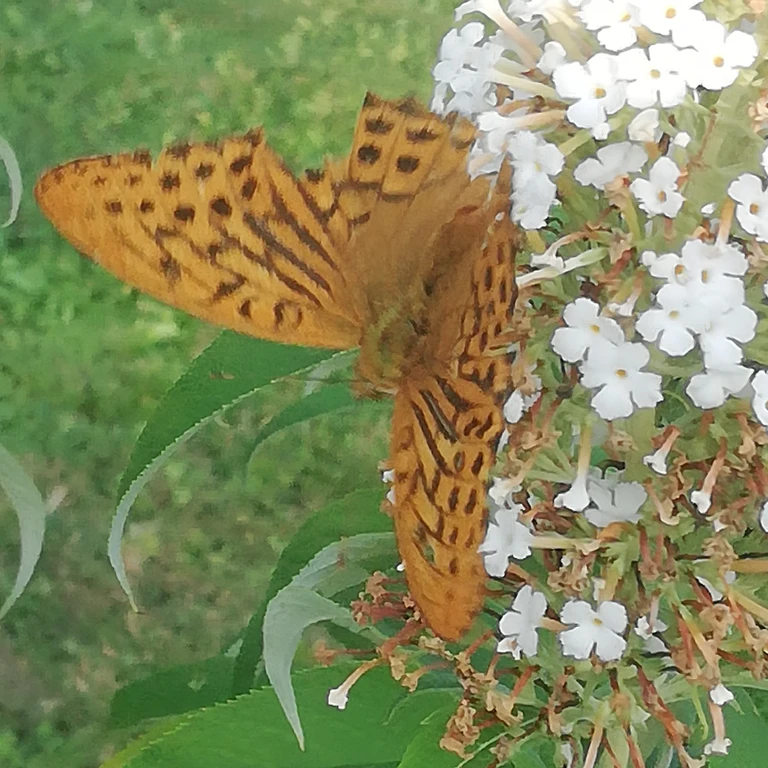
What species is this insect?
Argynnis paphia
